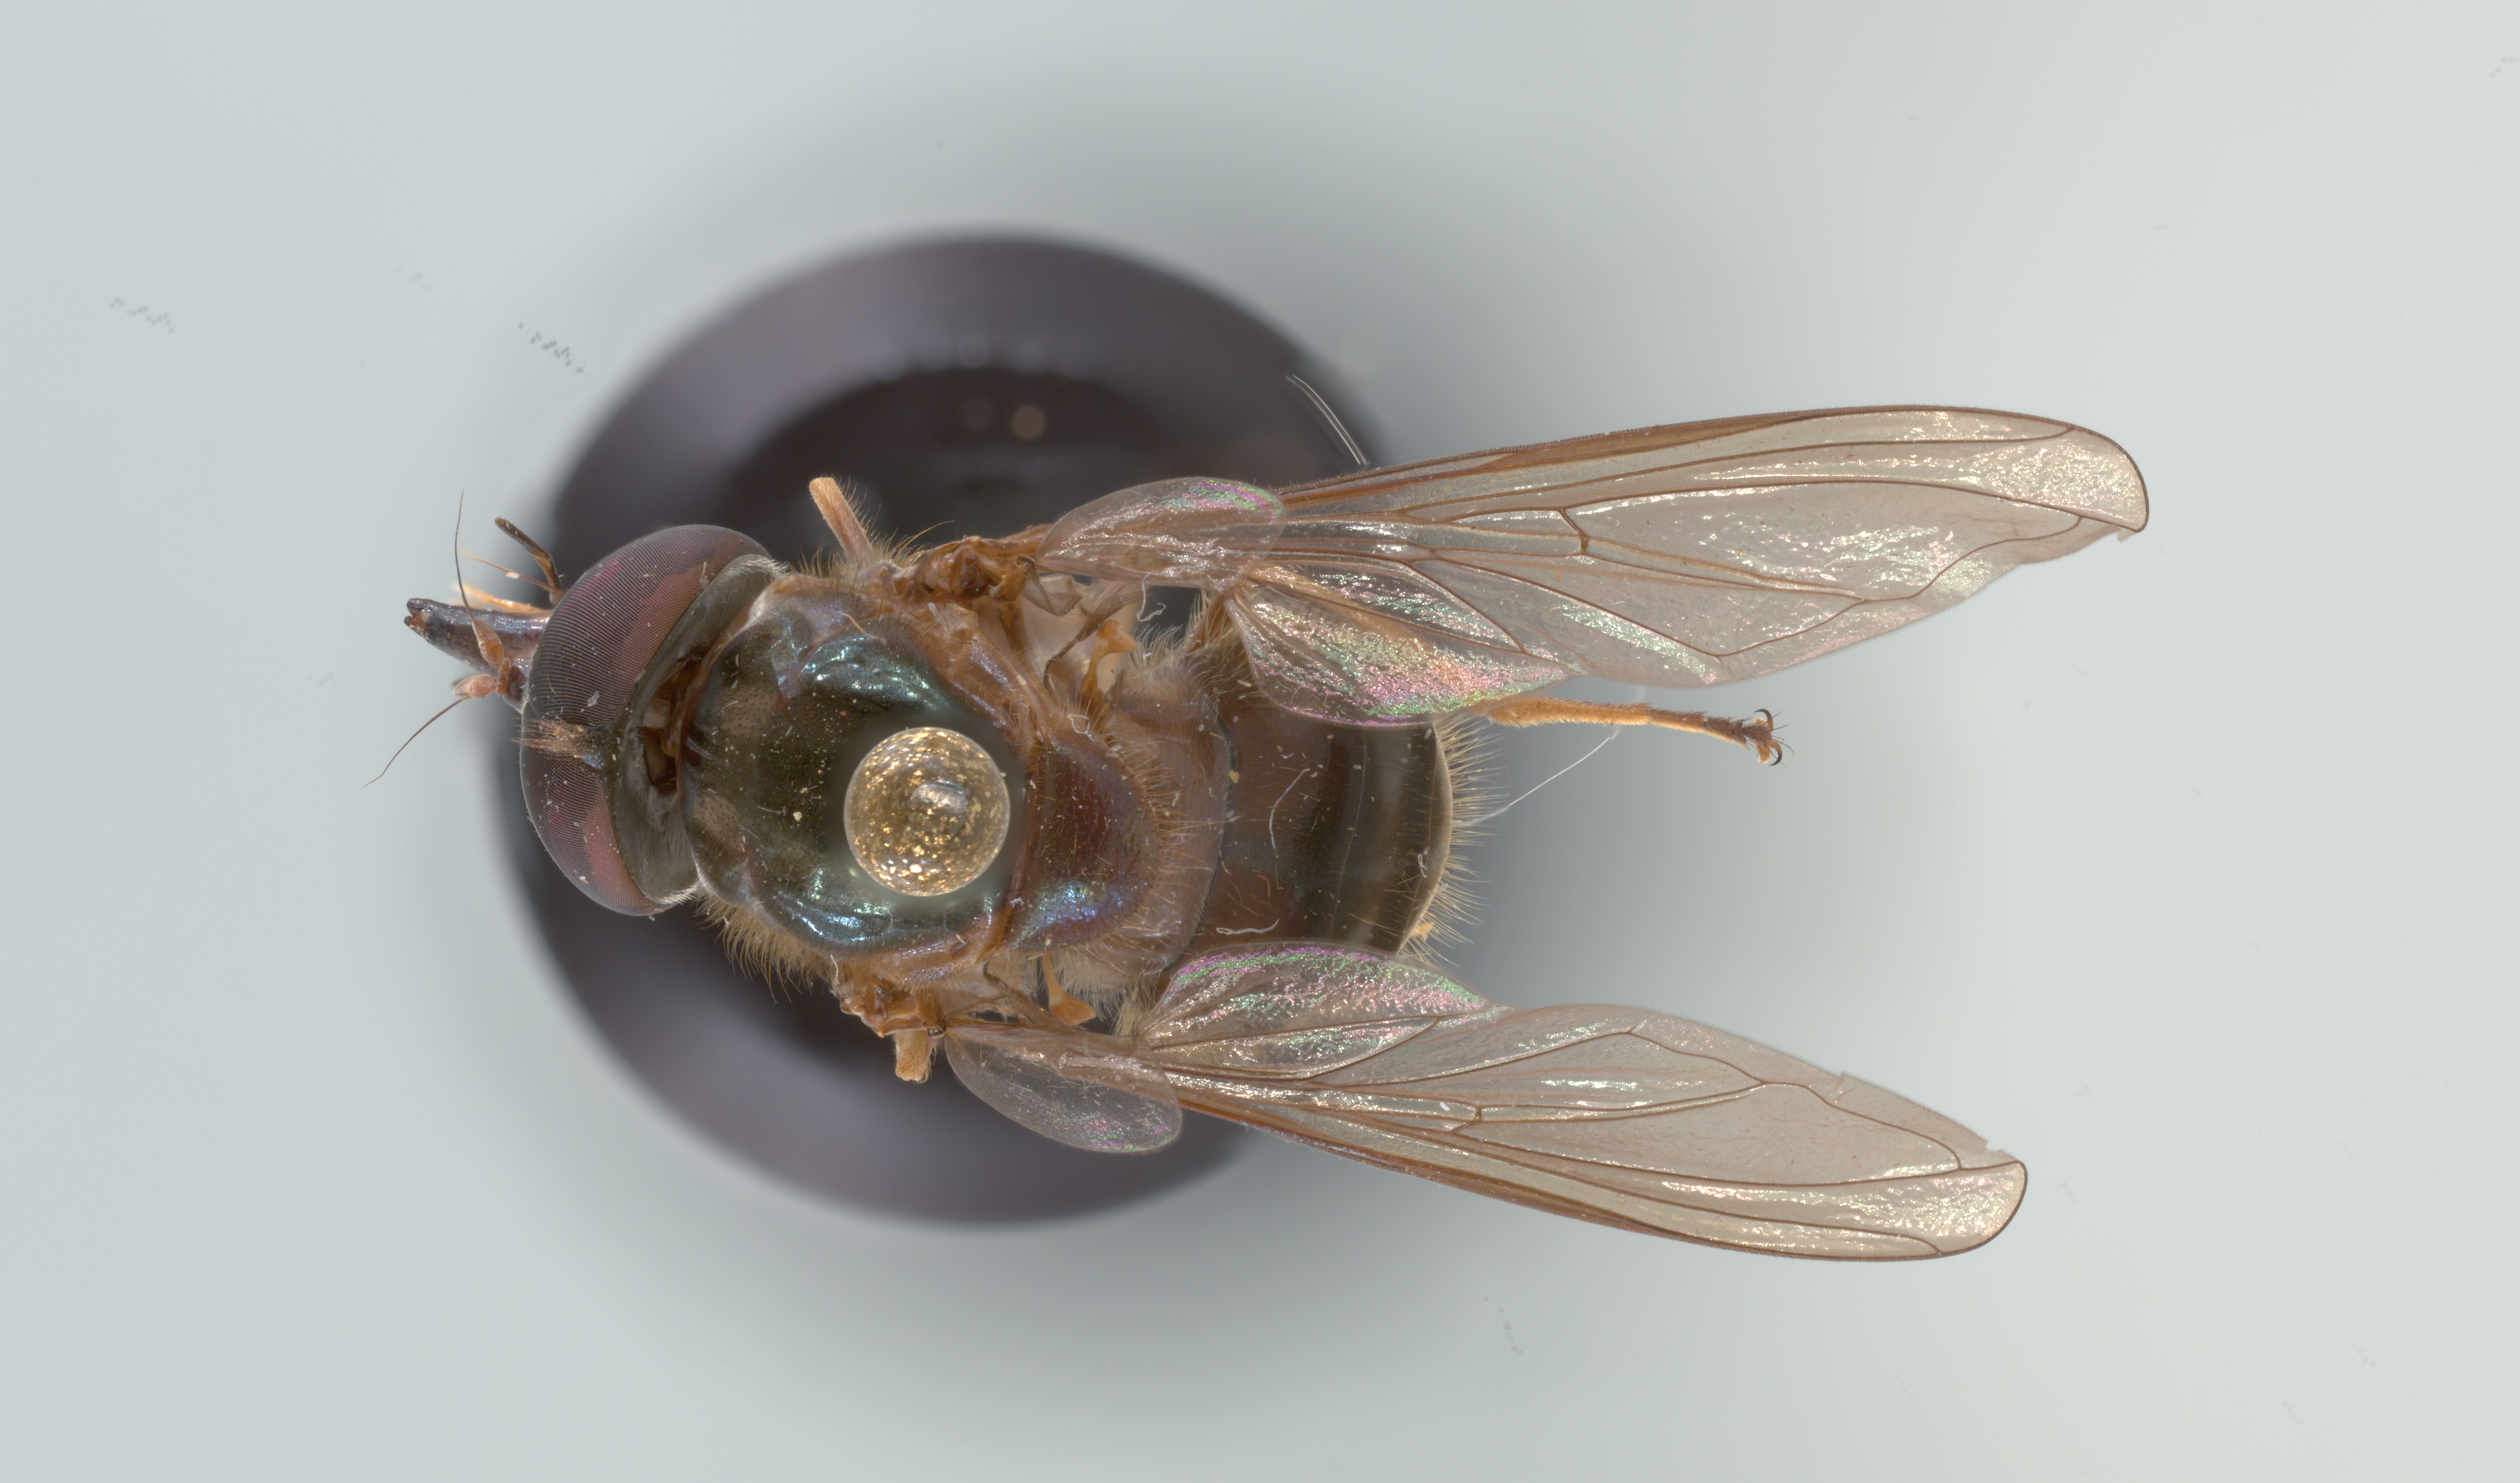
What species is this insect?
Rhingia fuscipes
